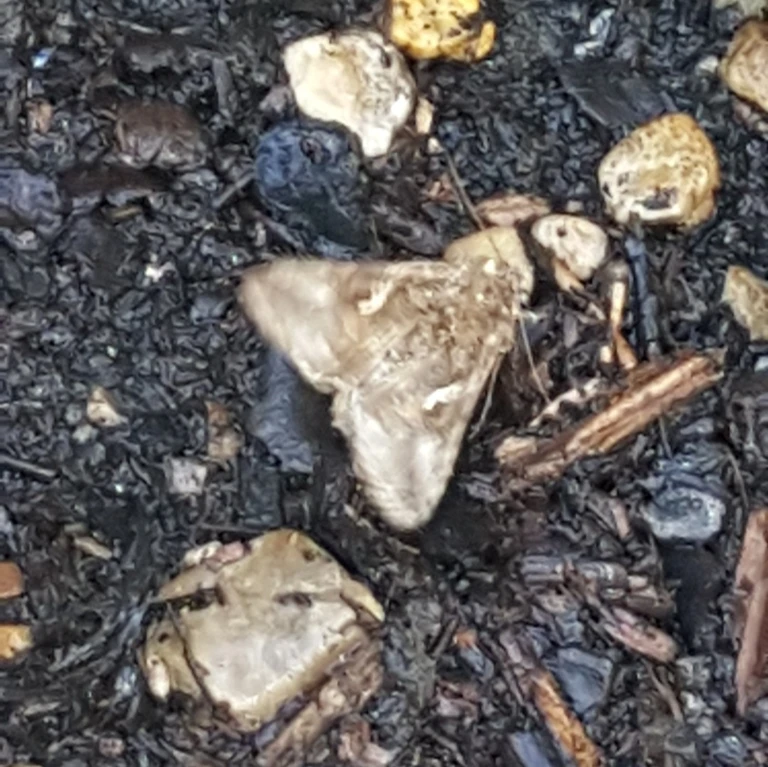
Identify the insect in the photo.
Autographa gamma
